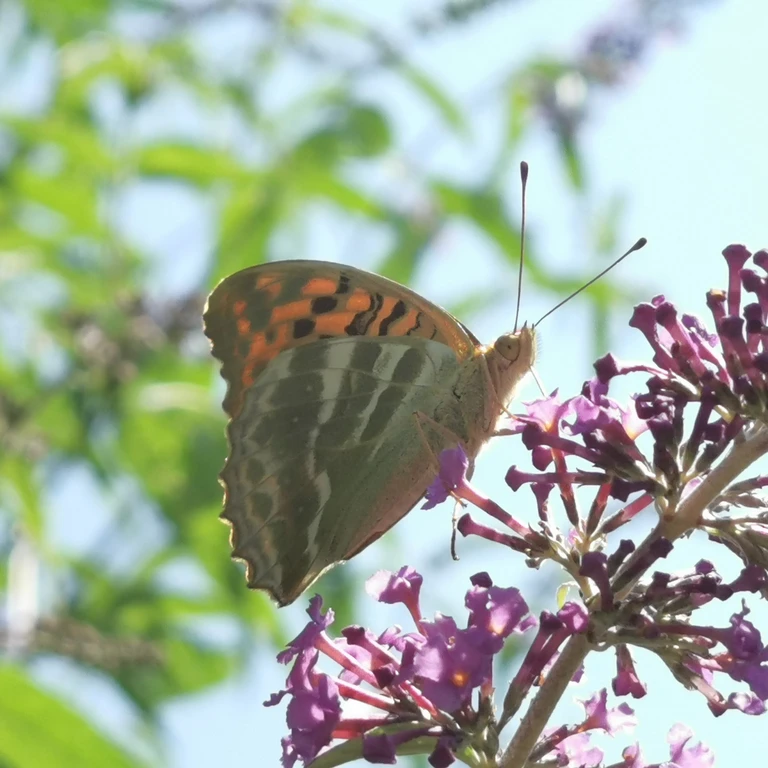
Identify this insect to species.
Argynnis paphia
